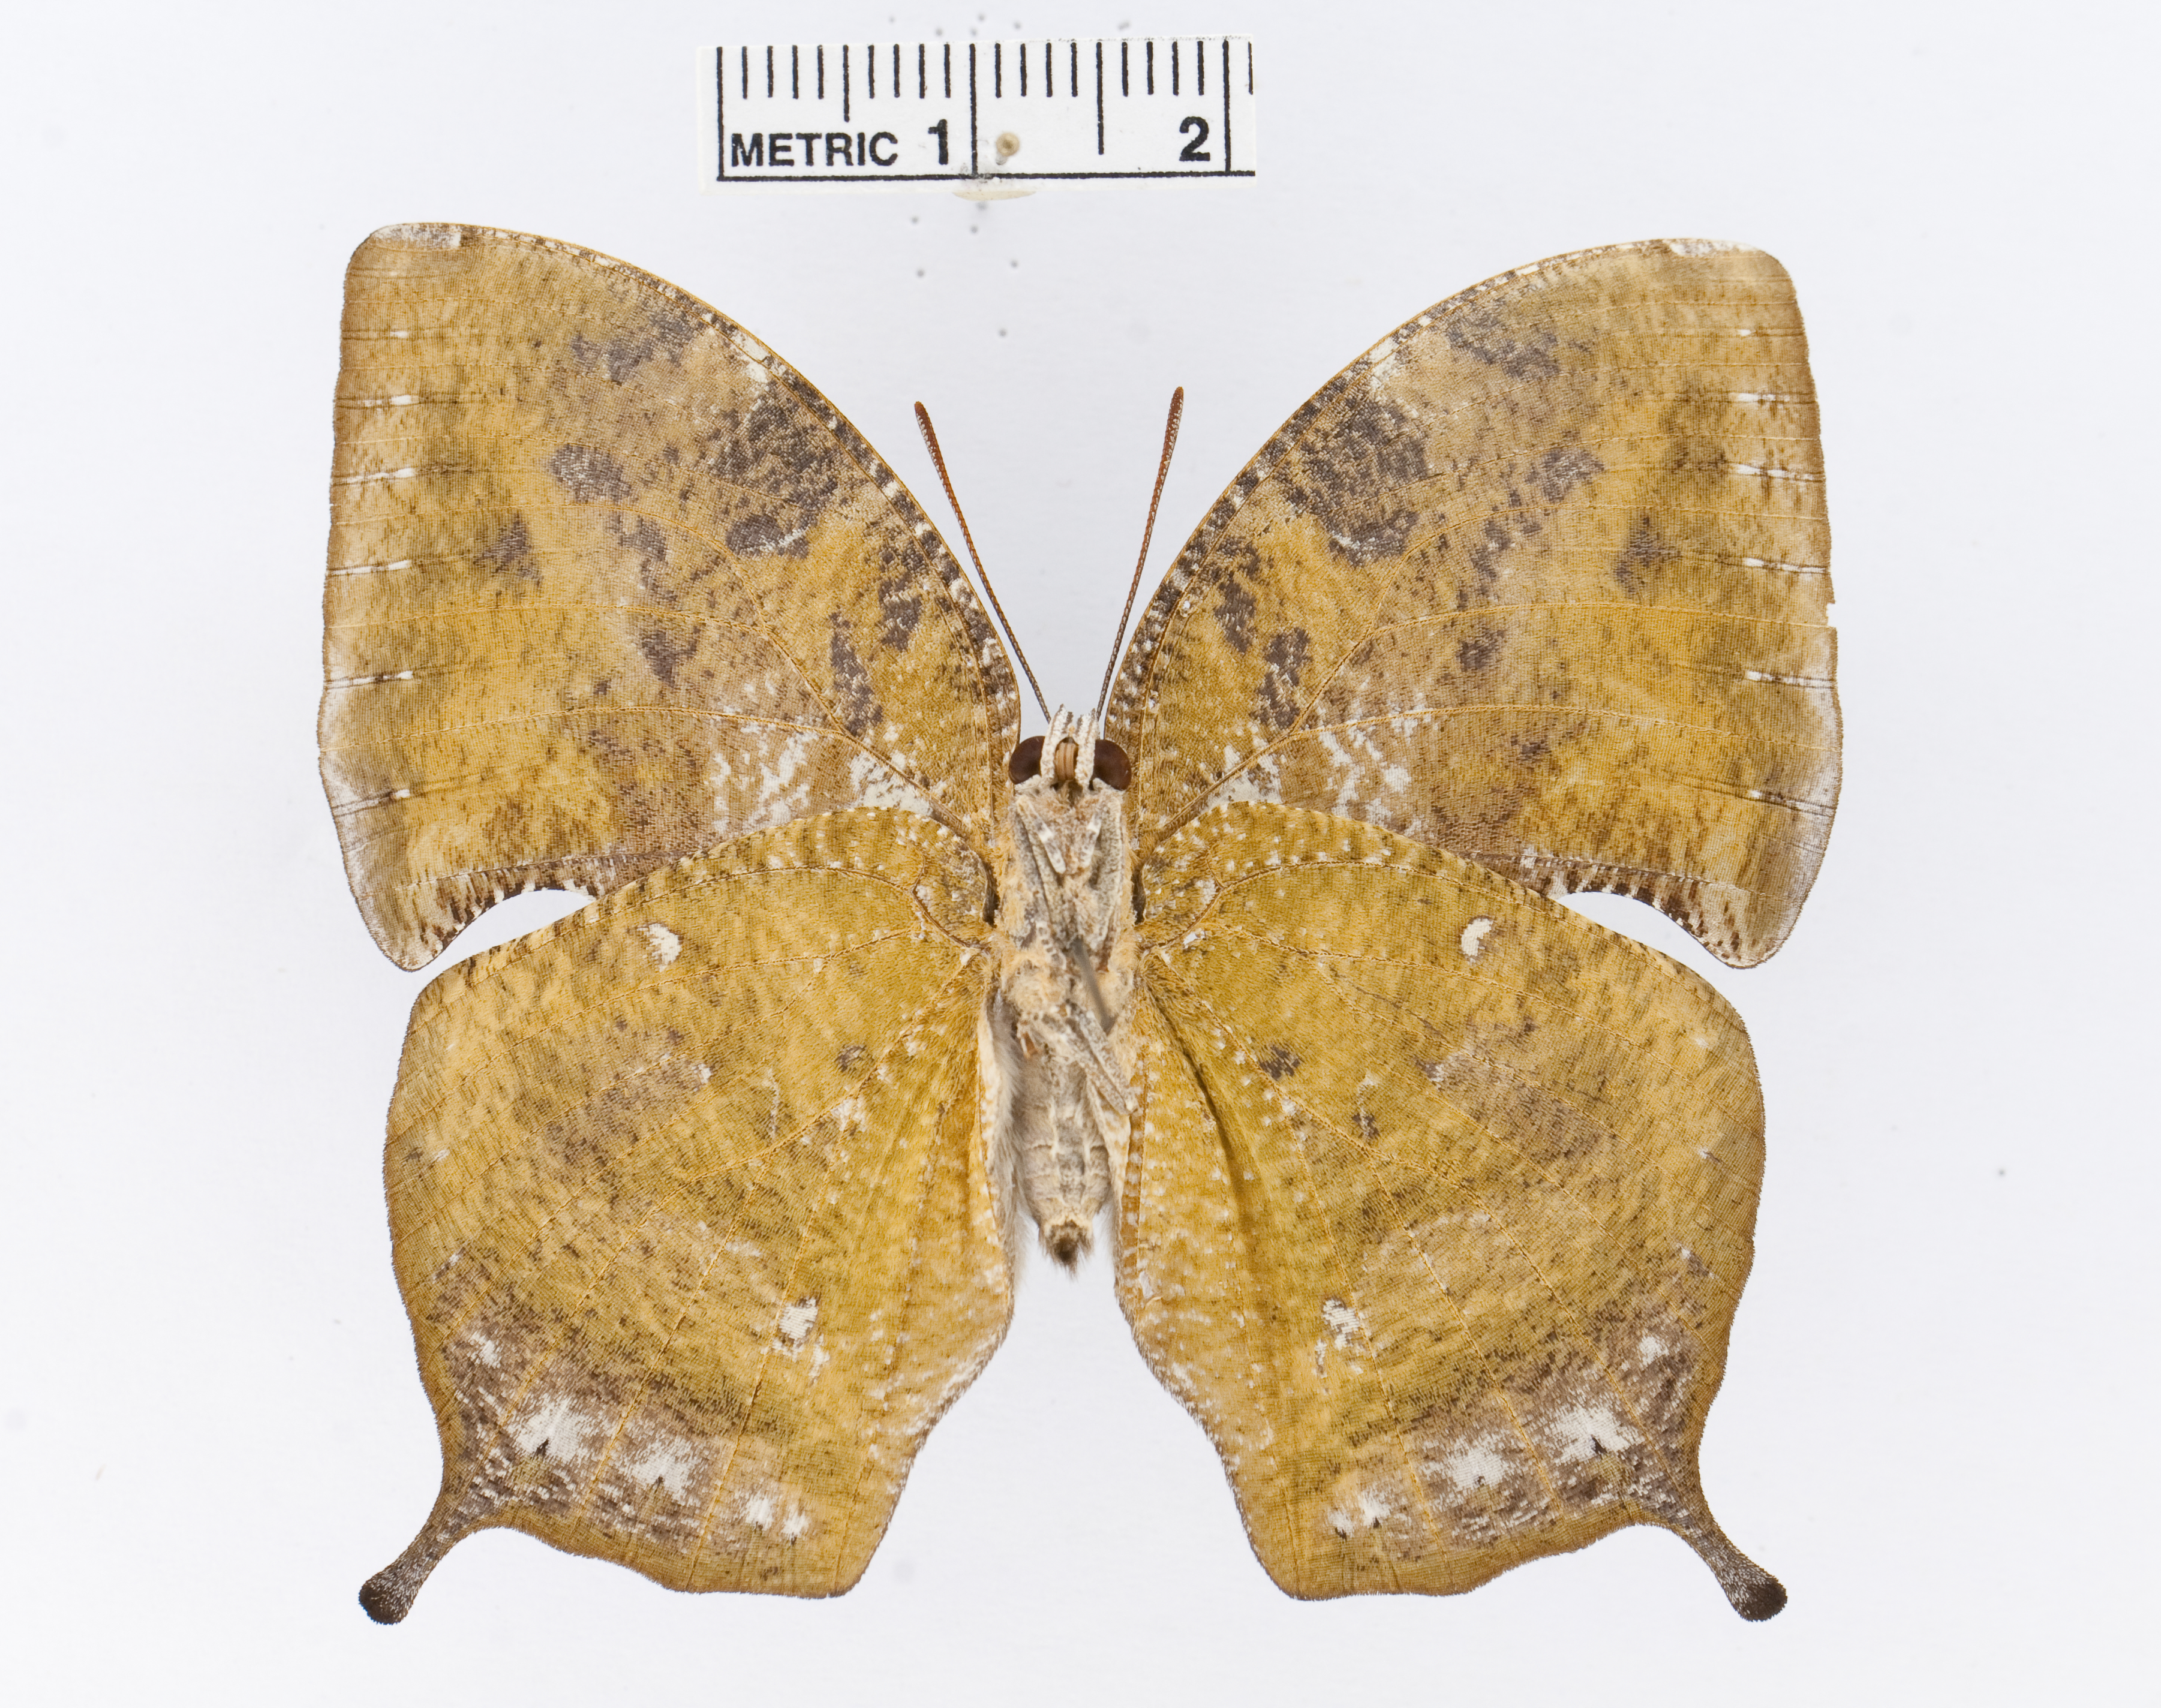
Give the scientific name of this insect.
Memphis grandis
